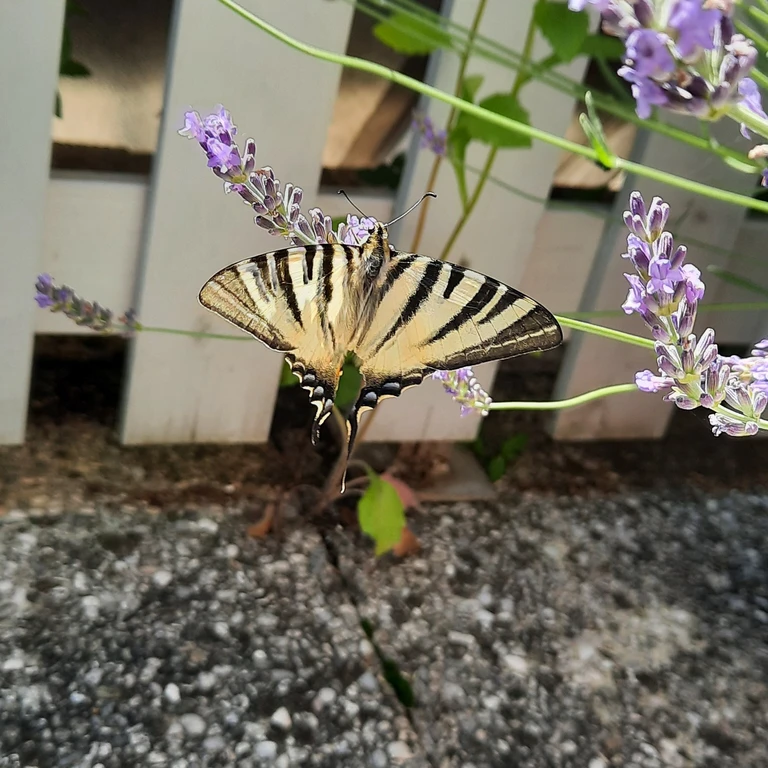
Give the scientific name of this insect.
Iphiclides podalirius
